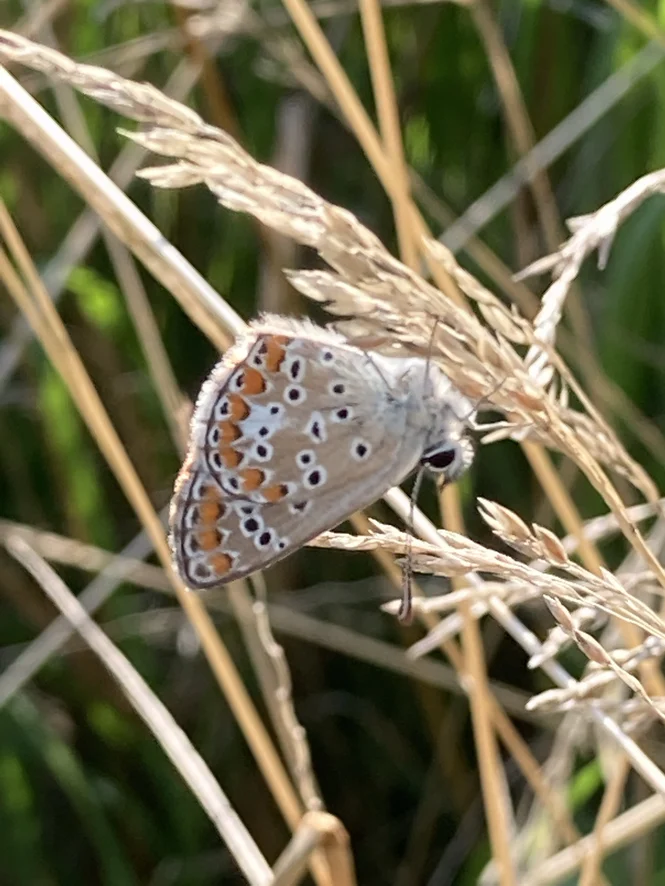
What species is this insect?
Aricia agestis/artaxerxes
